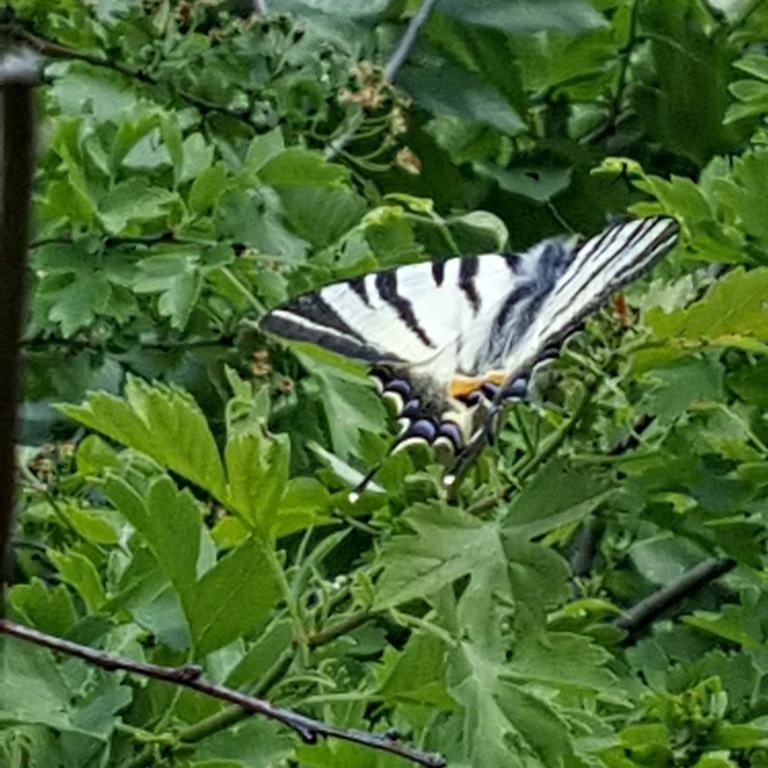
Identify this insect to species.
Iphiclides podalirius
